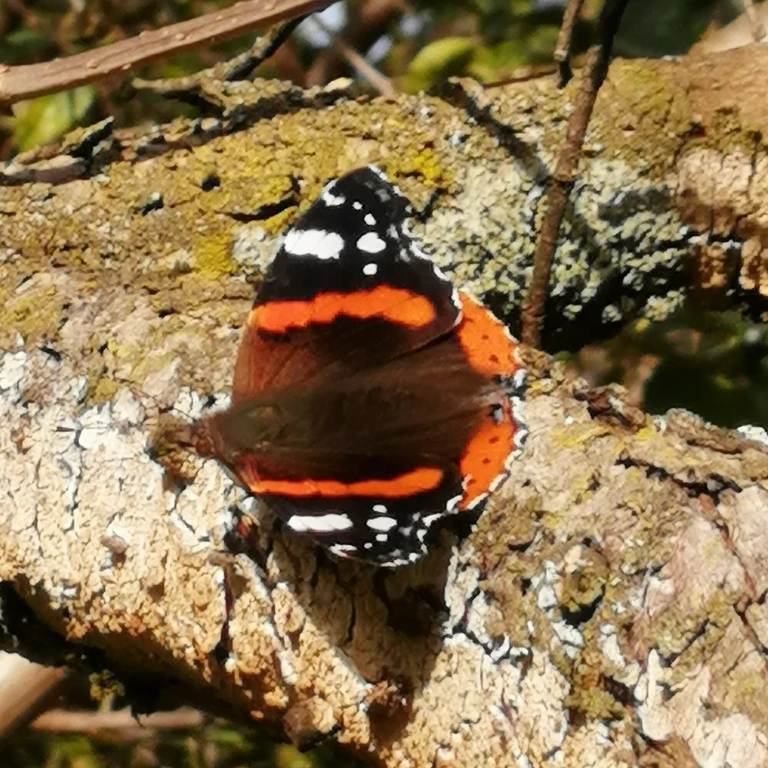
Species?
Vanessa atalanta
